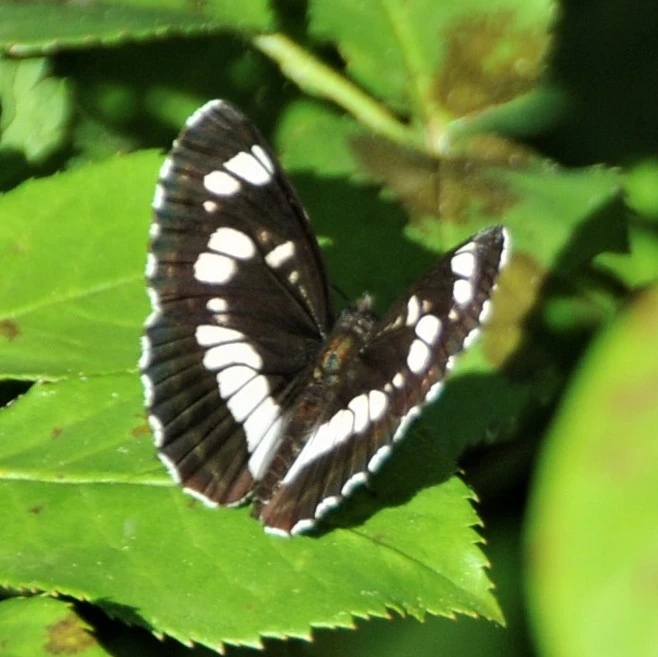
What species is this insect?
Neptis rivularis
